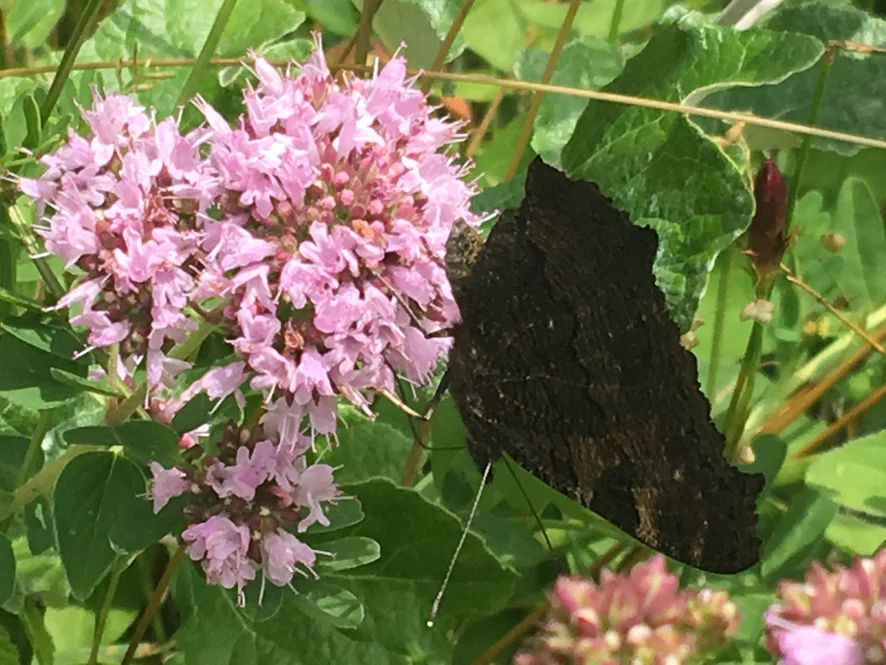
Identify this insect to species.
Aglais io
